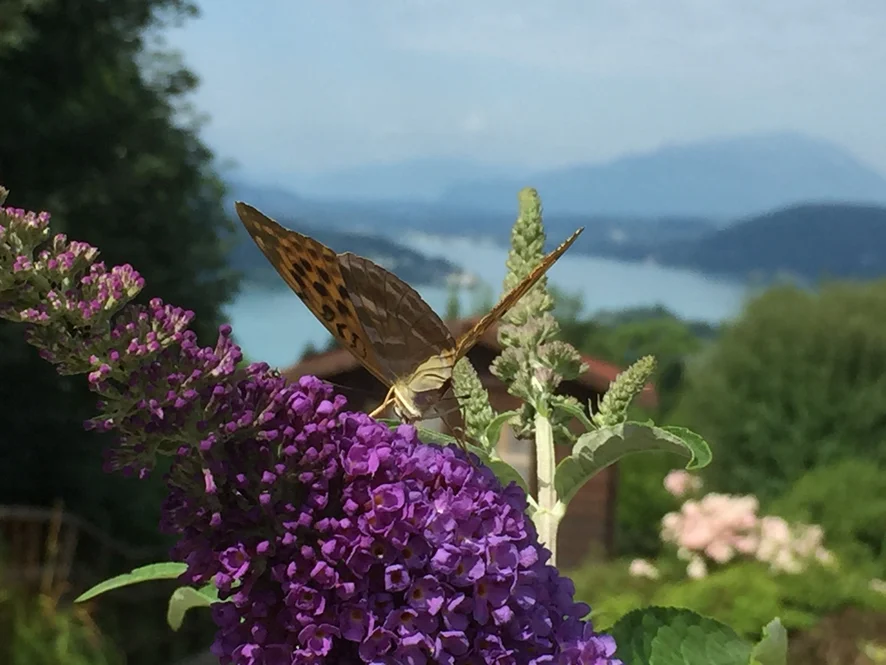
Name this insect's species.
Argynnis paphia
